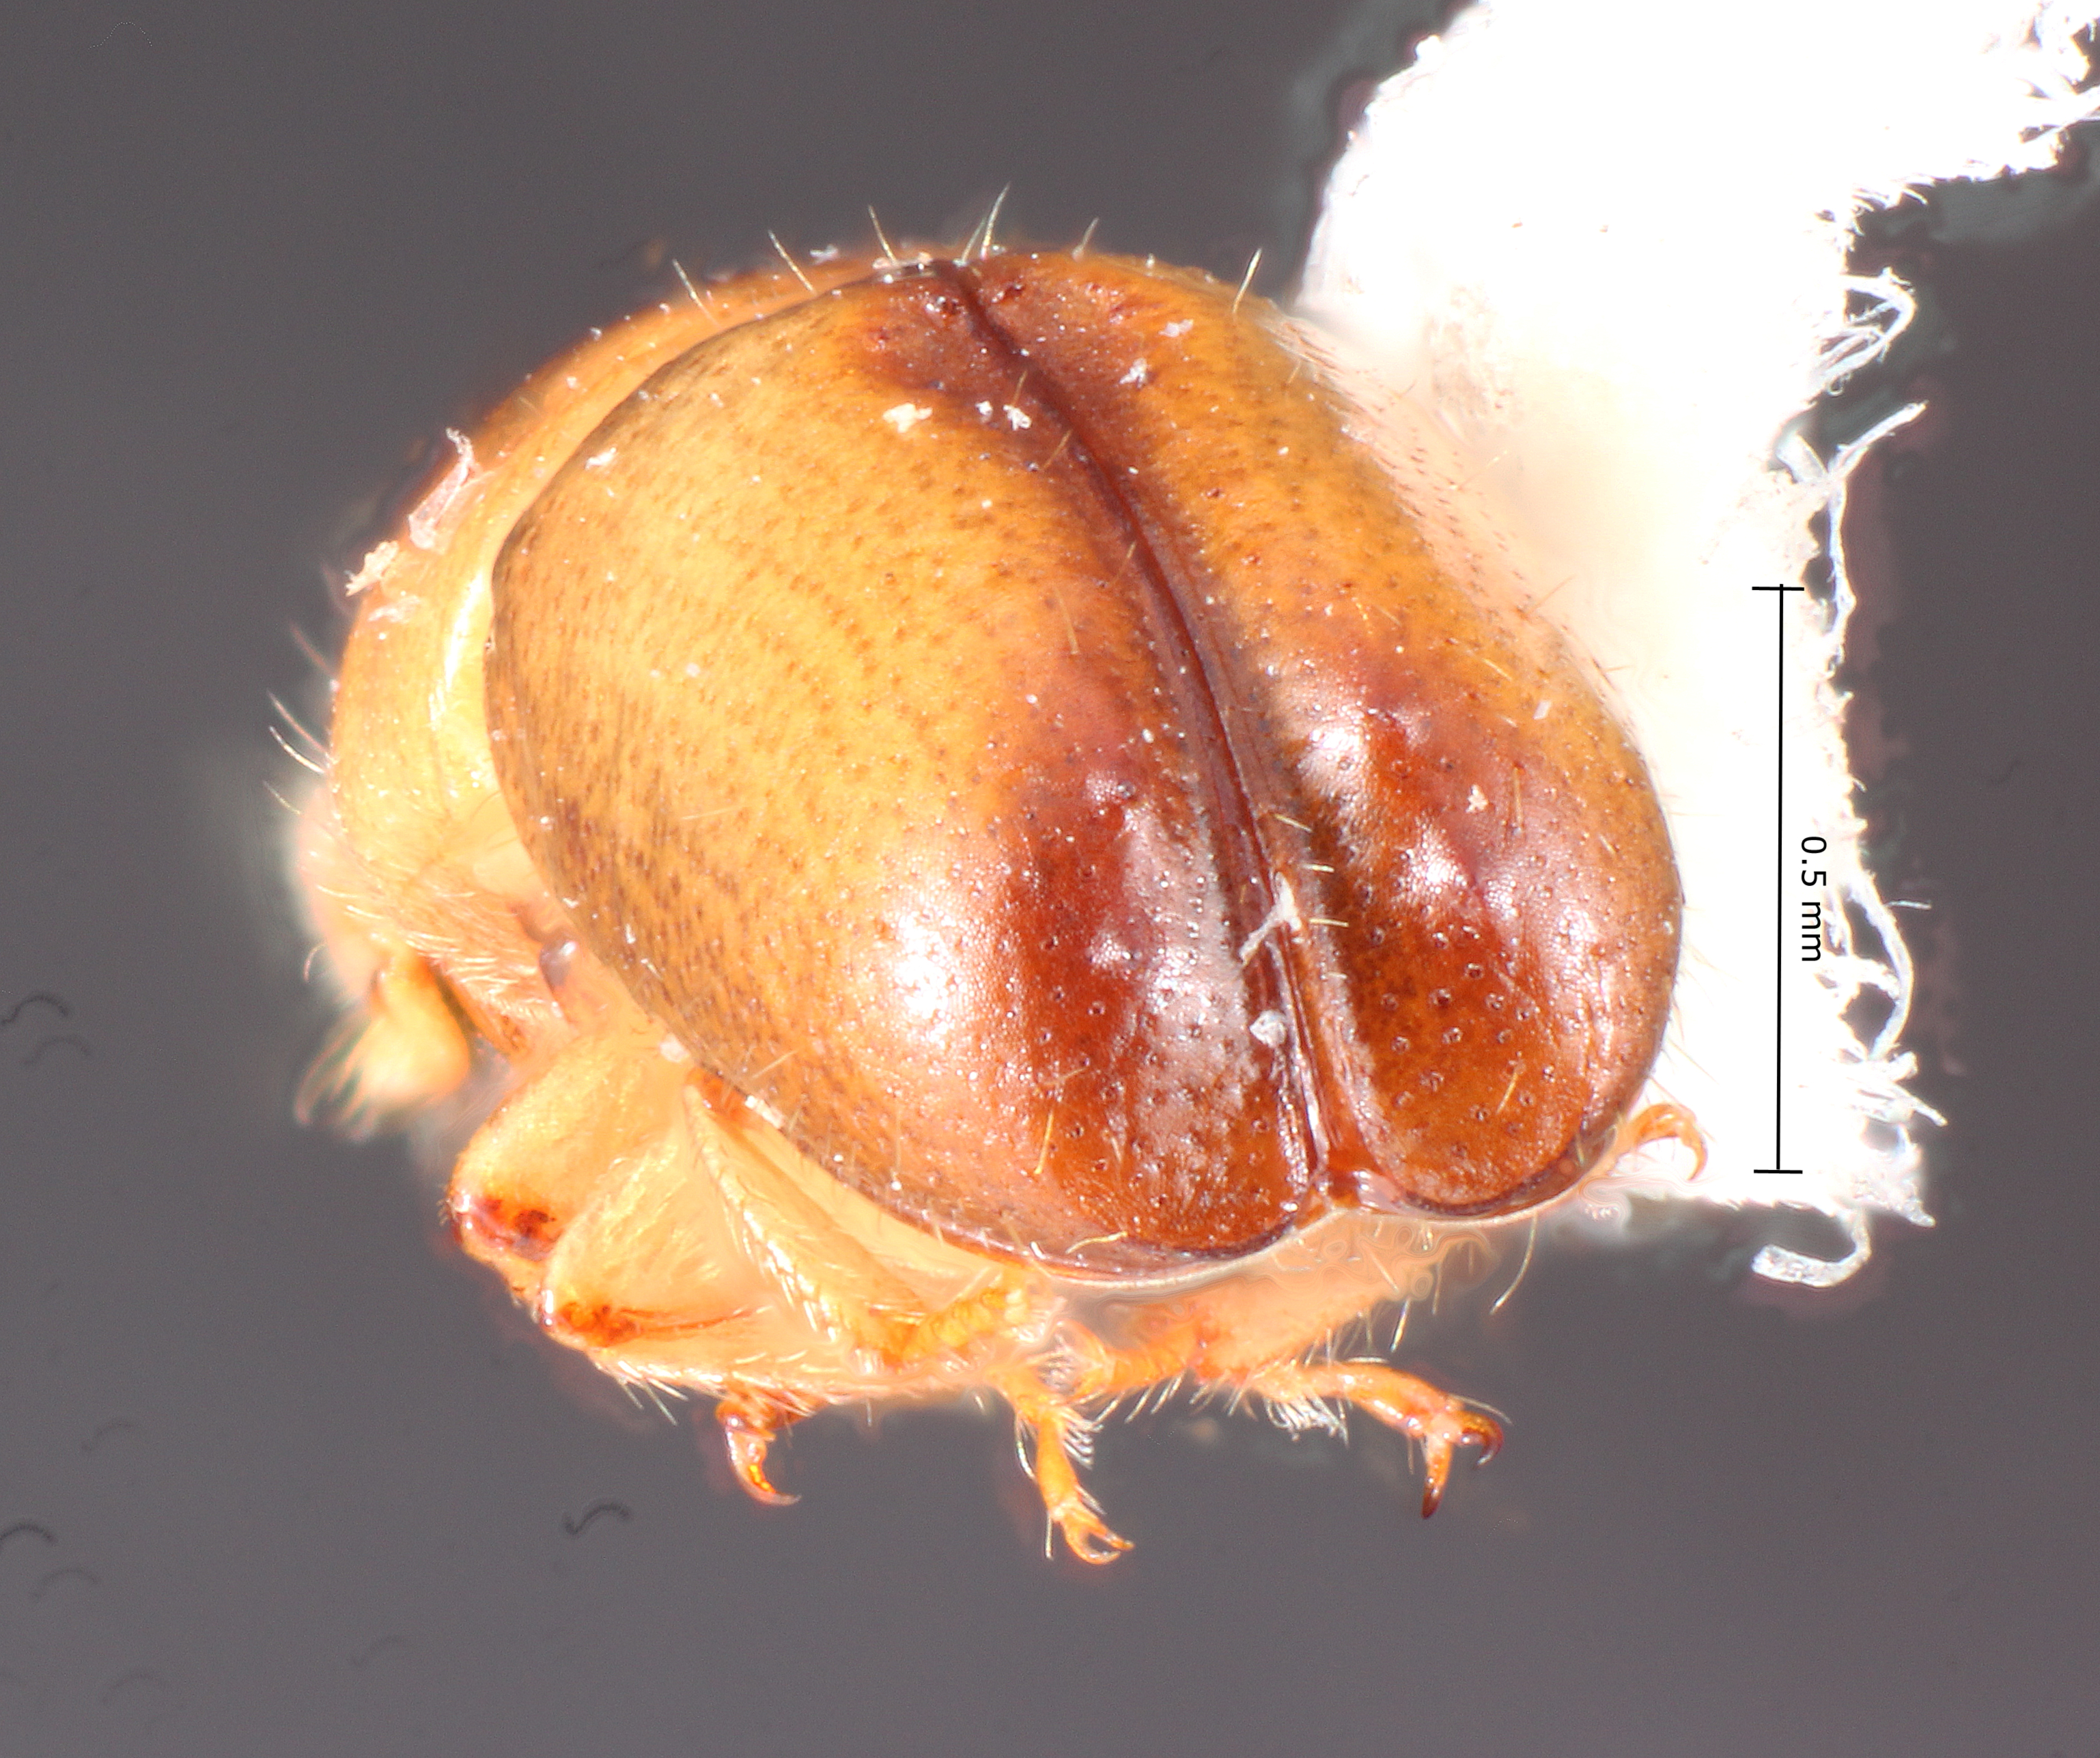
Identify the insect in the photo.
Monarthrum ferrarii
